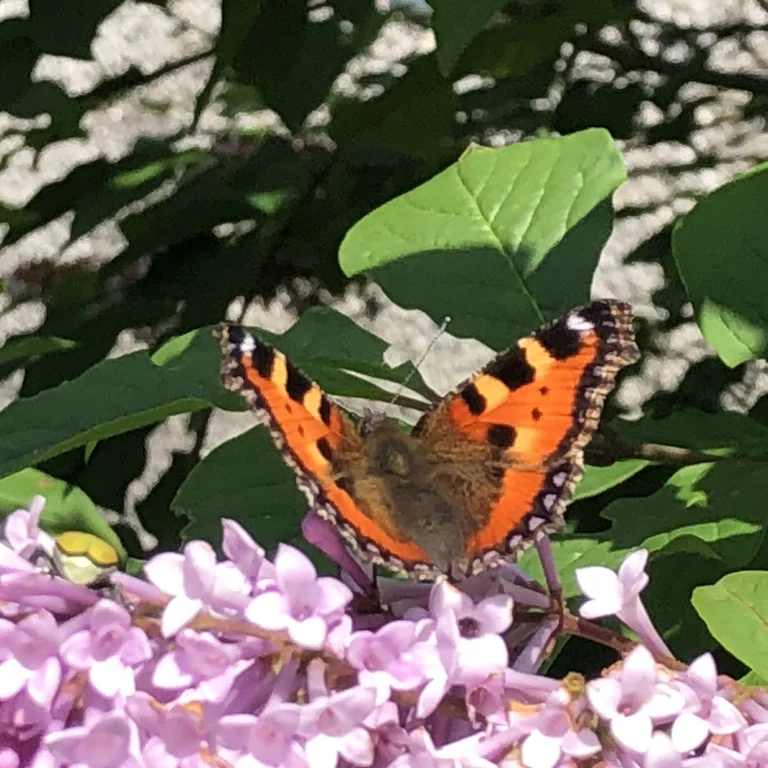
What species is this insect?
Aglais urticae
